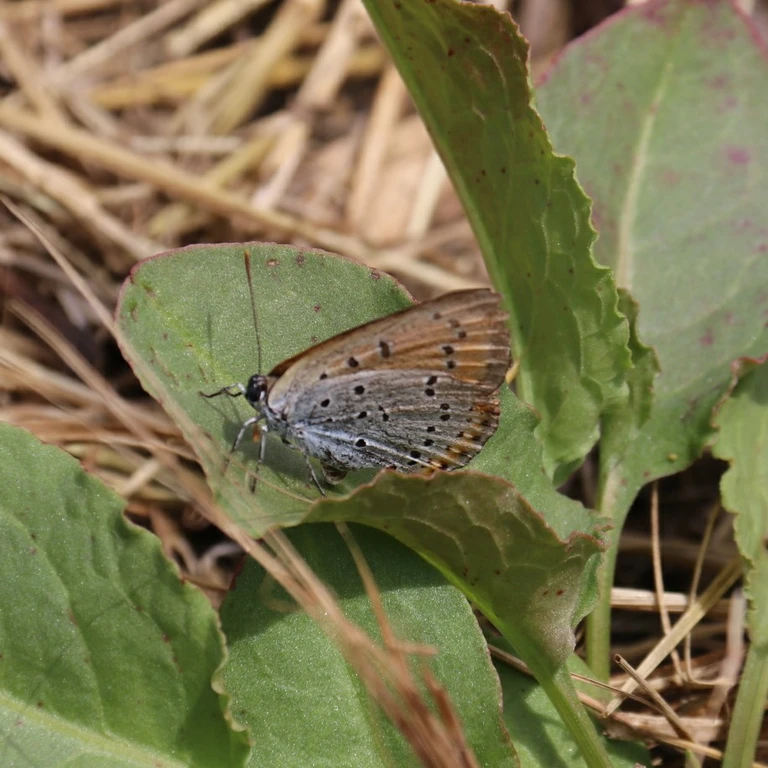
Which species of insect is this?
Lycaena dispar
